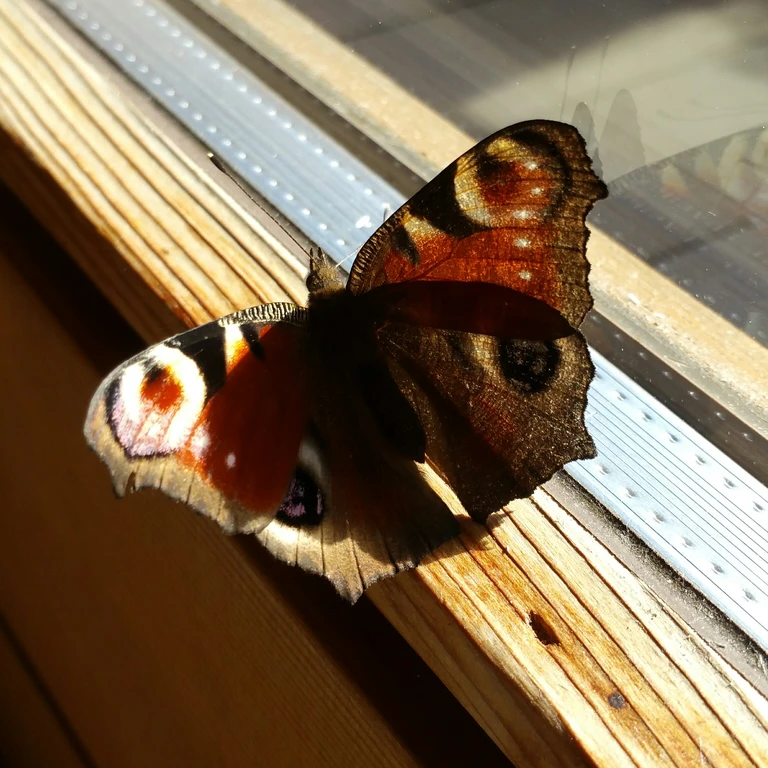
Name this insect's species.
Aglais io
